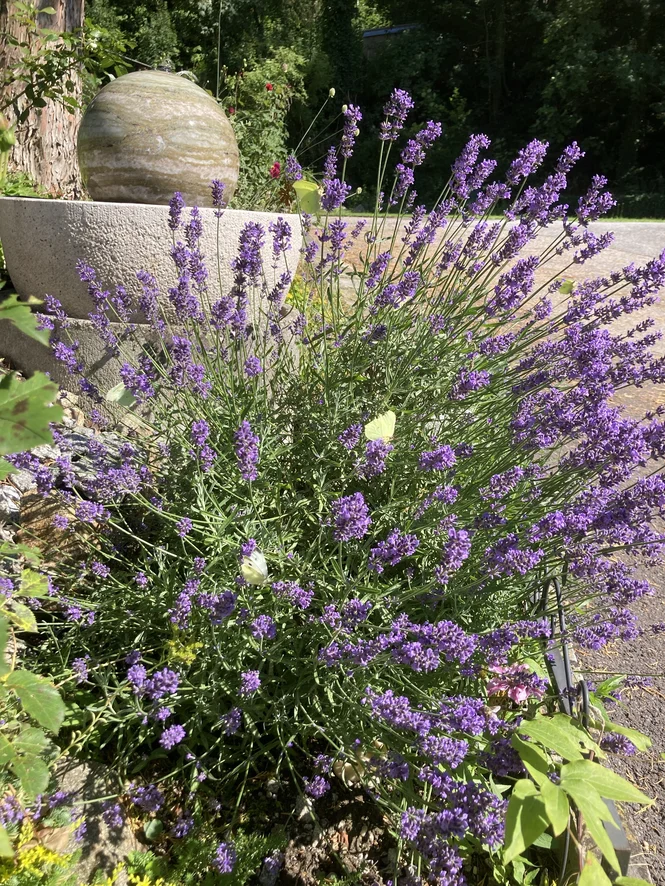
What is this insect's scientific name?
Gonepteryx rhamni
